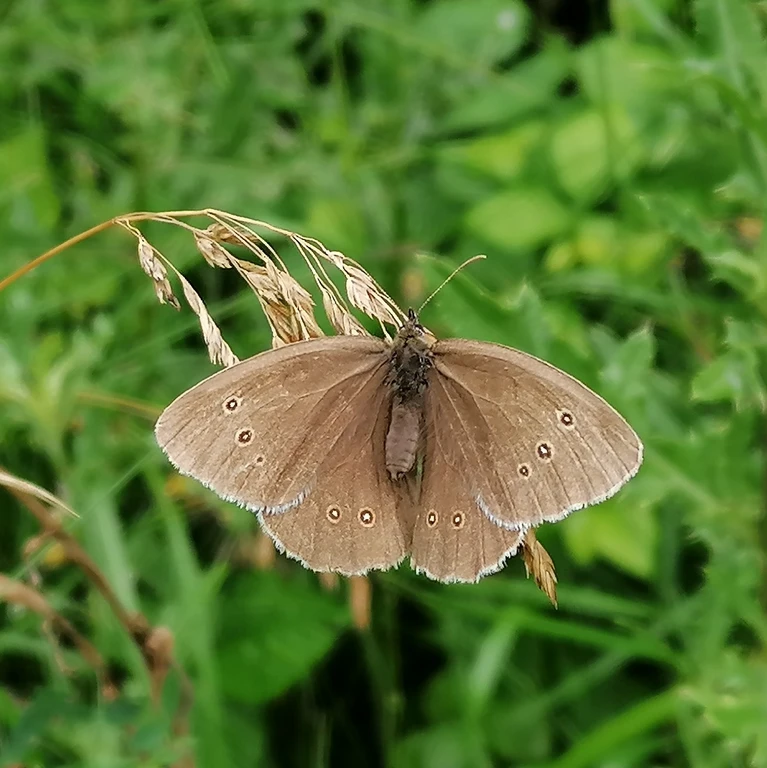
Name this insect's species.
Aphantopus hyperantus
